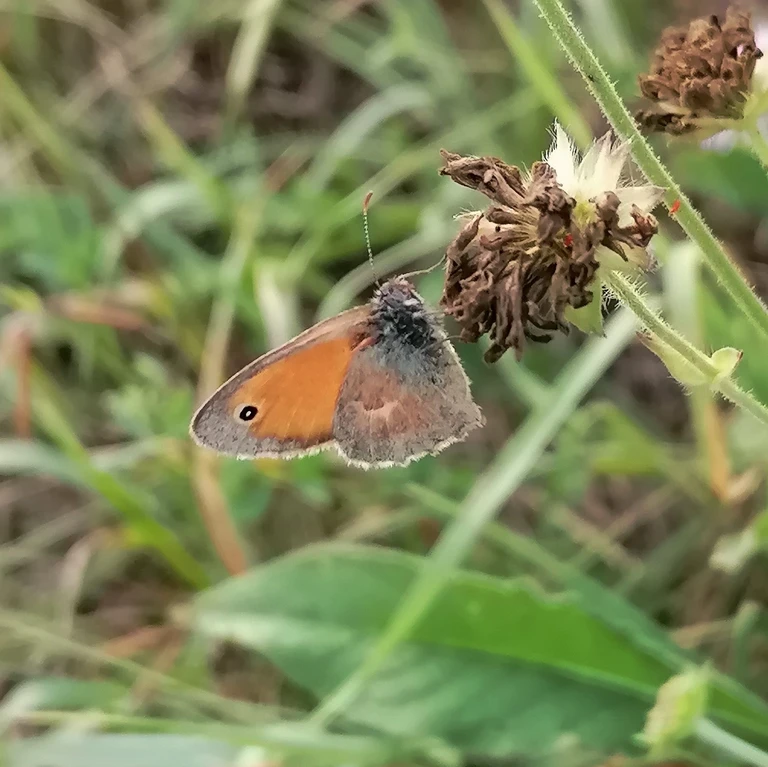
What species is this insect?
Coenonympha pamphilus
